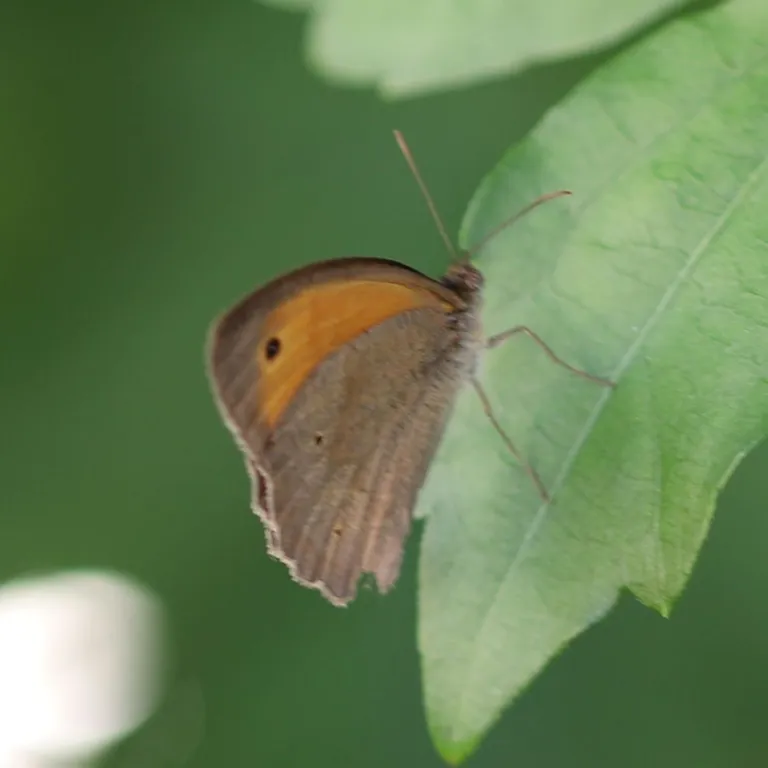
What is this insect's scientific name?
Maniola jurtina
